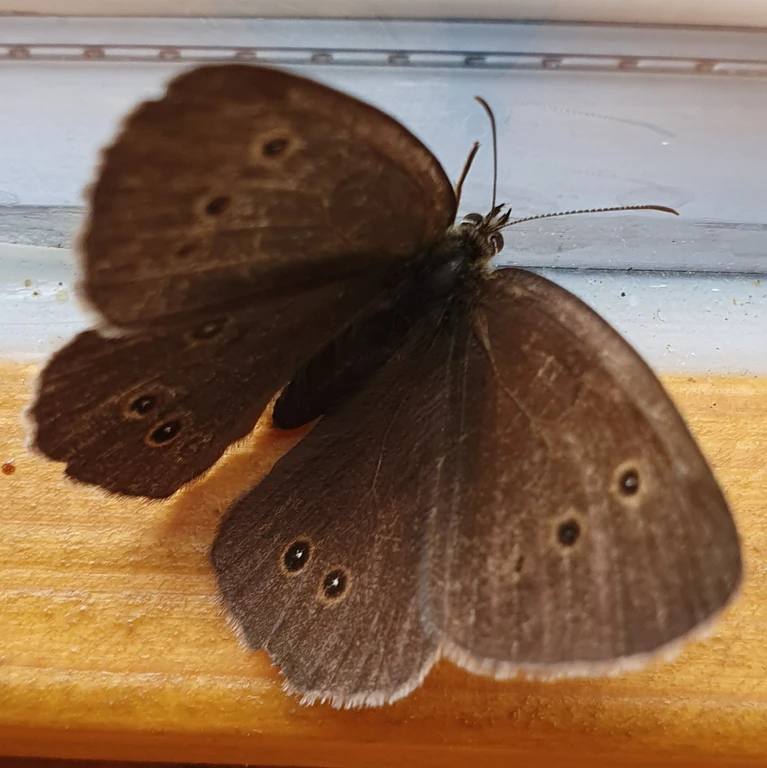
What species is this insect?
Aphantopus hyperantus
